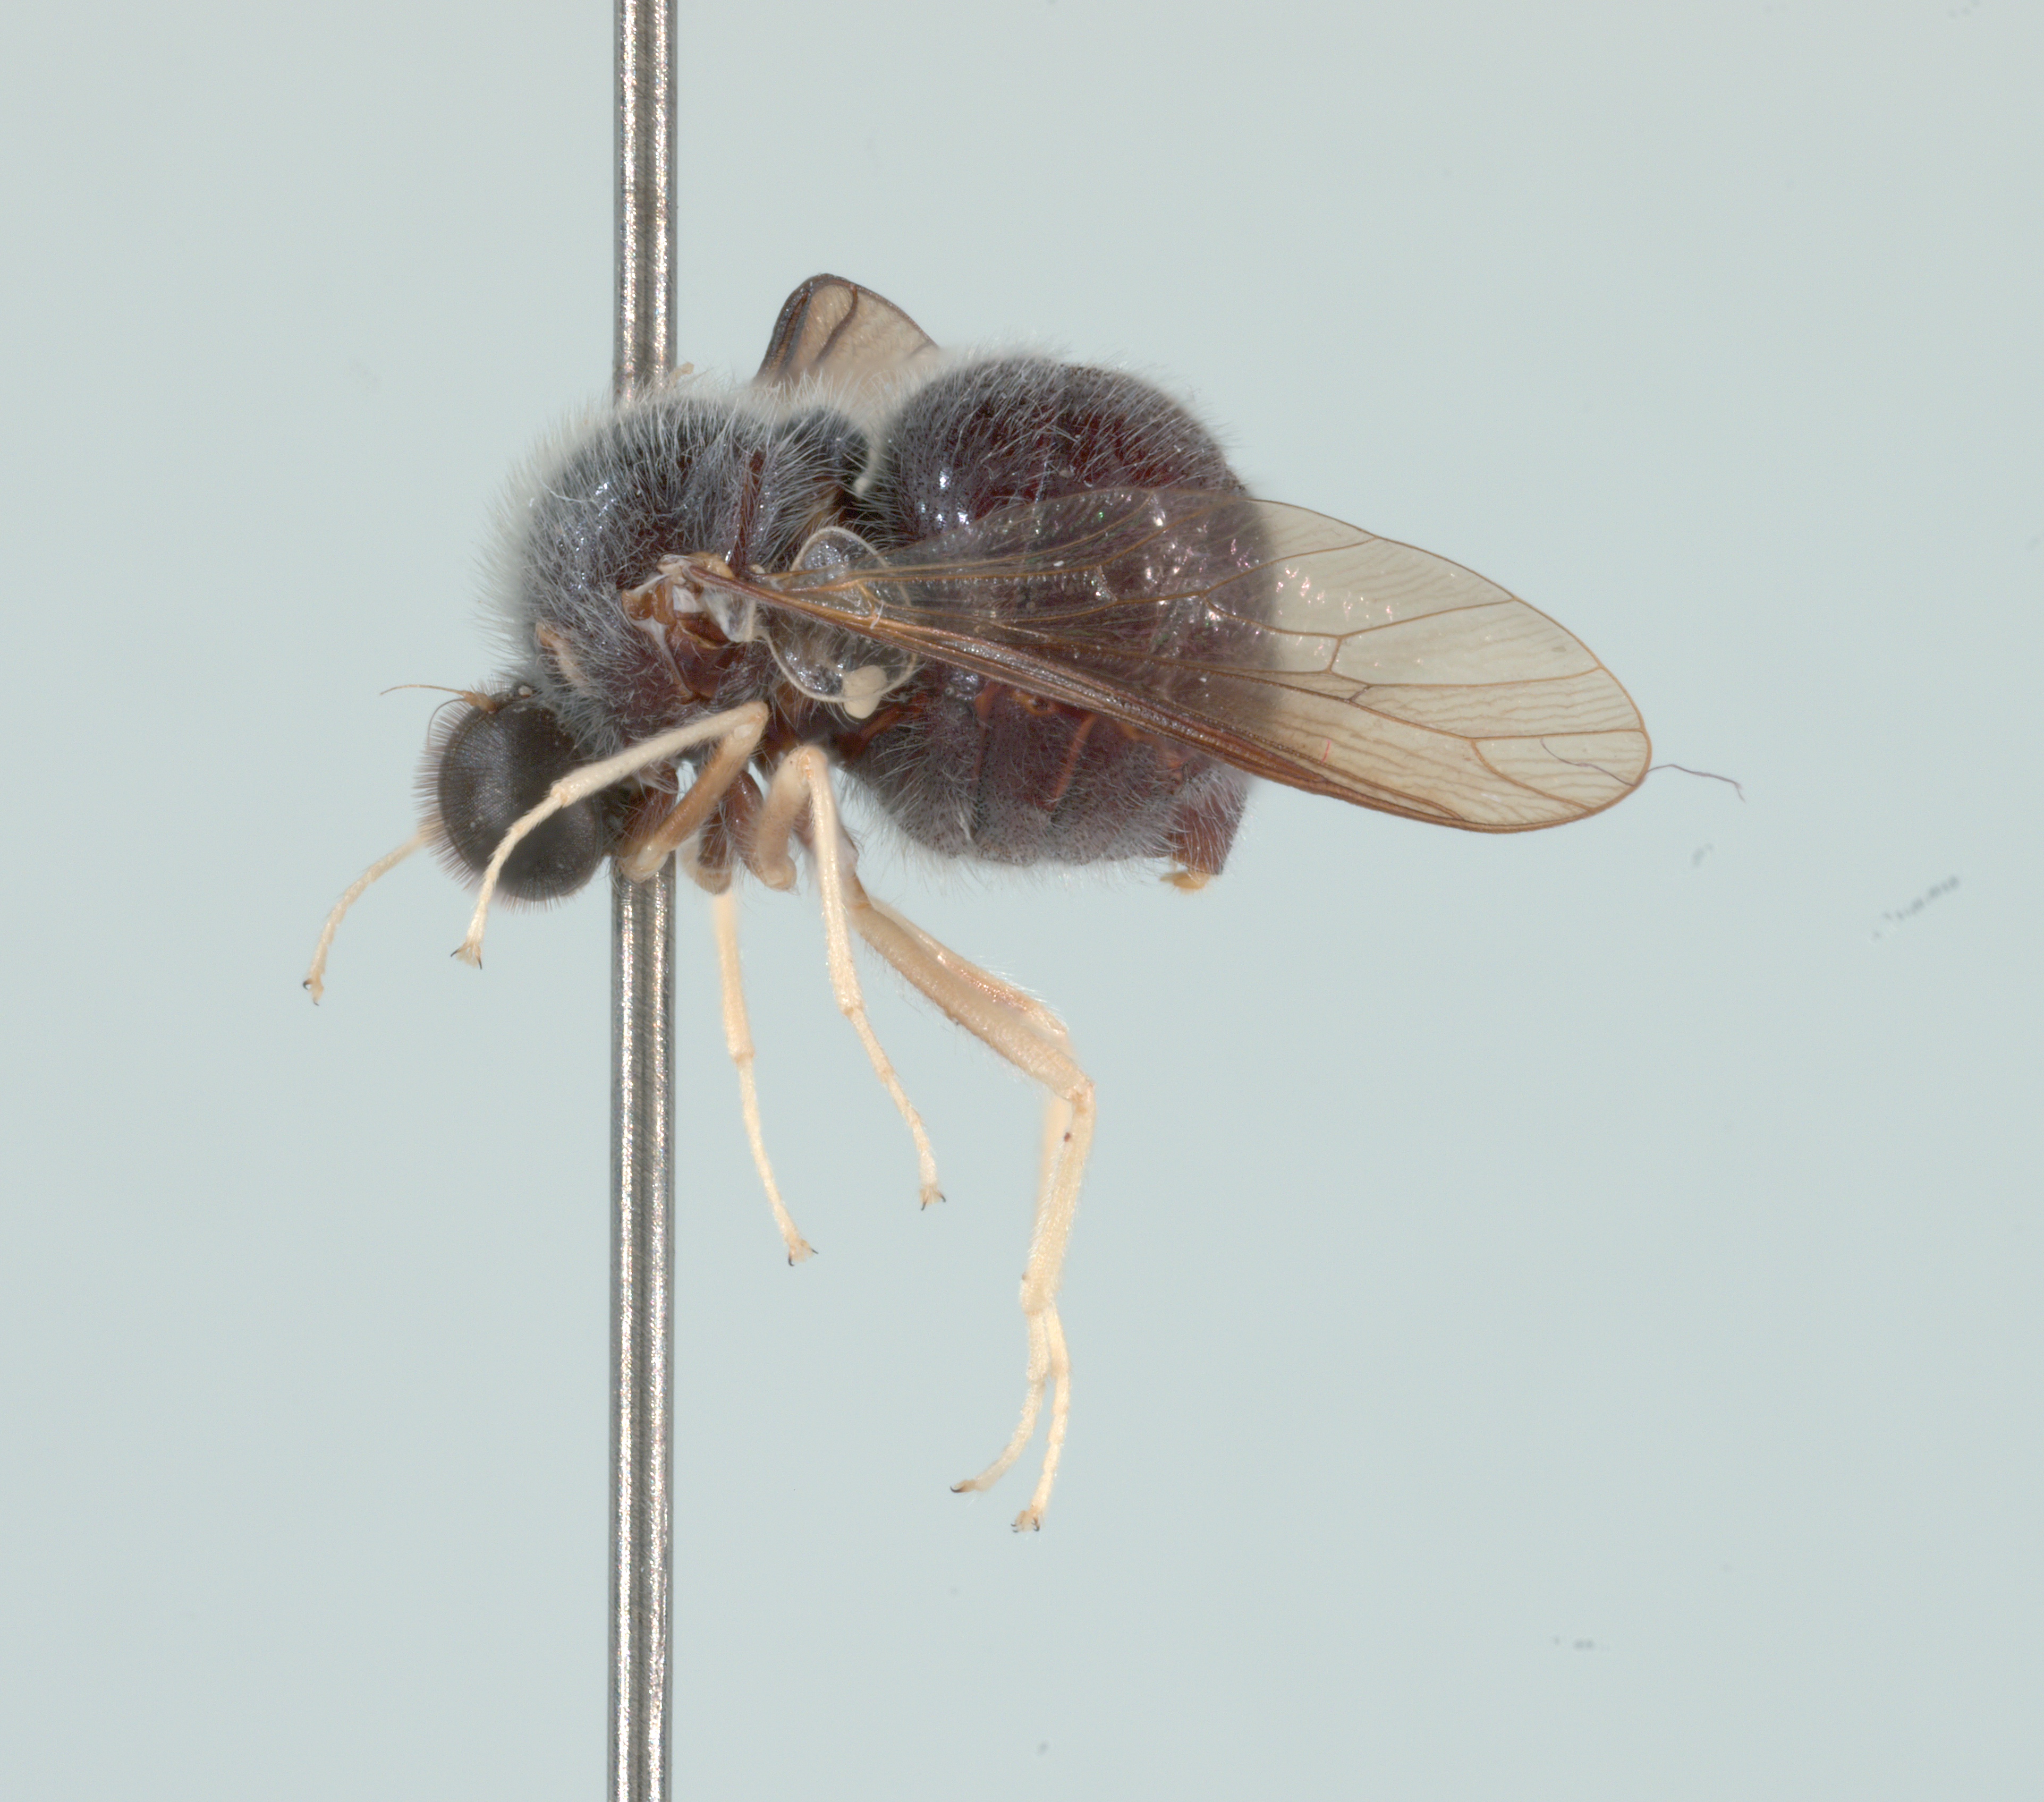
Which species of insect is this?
Turbopsebius sulphuripes
